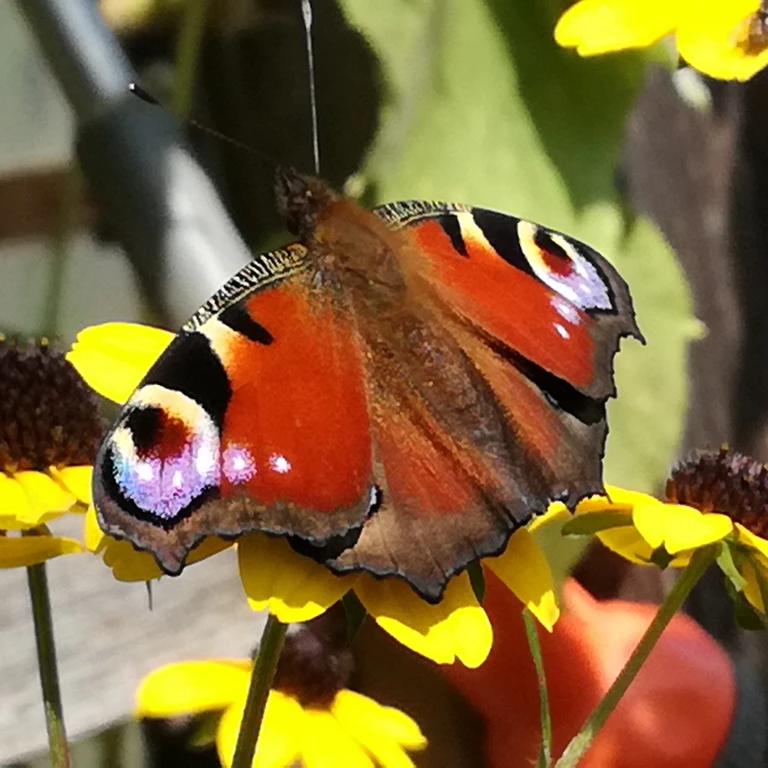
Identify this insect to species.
Aglais io
